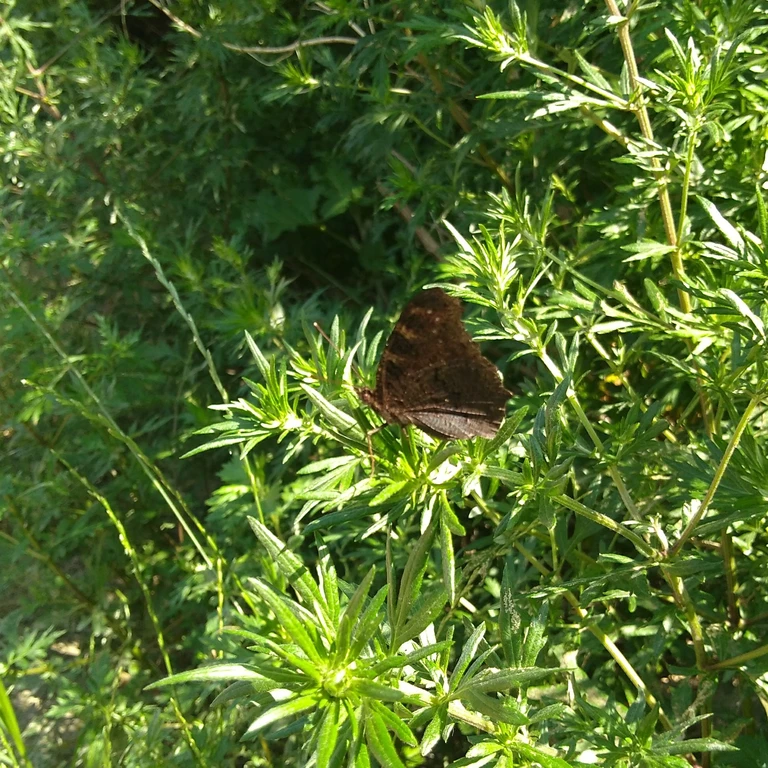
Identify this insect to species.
Aglais io
